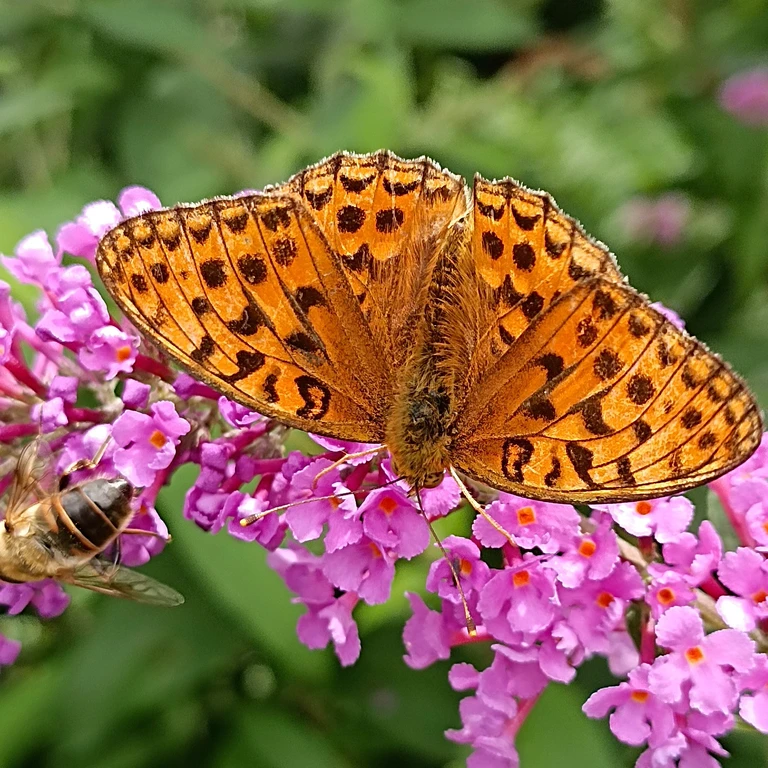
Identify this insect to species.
Fabriciana adippe
